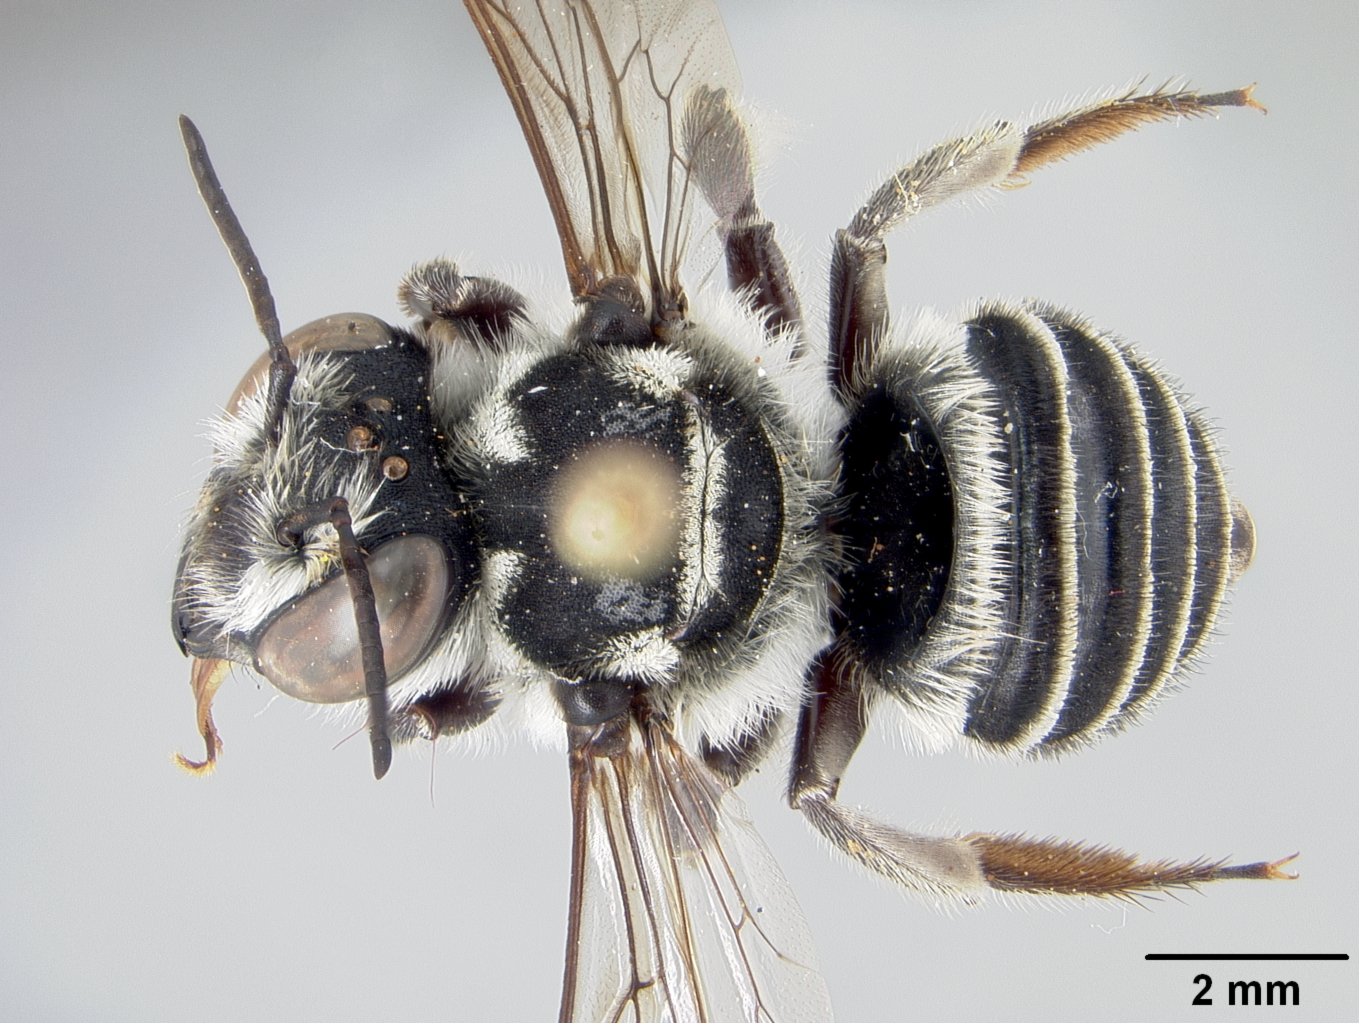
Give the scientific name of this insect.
Megachile jerryrozeni
